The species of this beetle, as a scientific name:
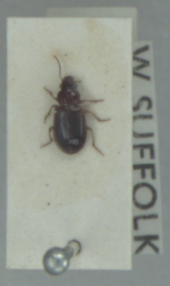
Bradycellus harpalinus
